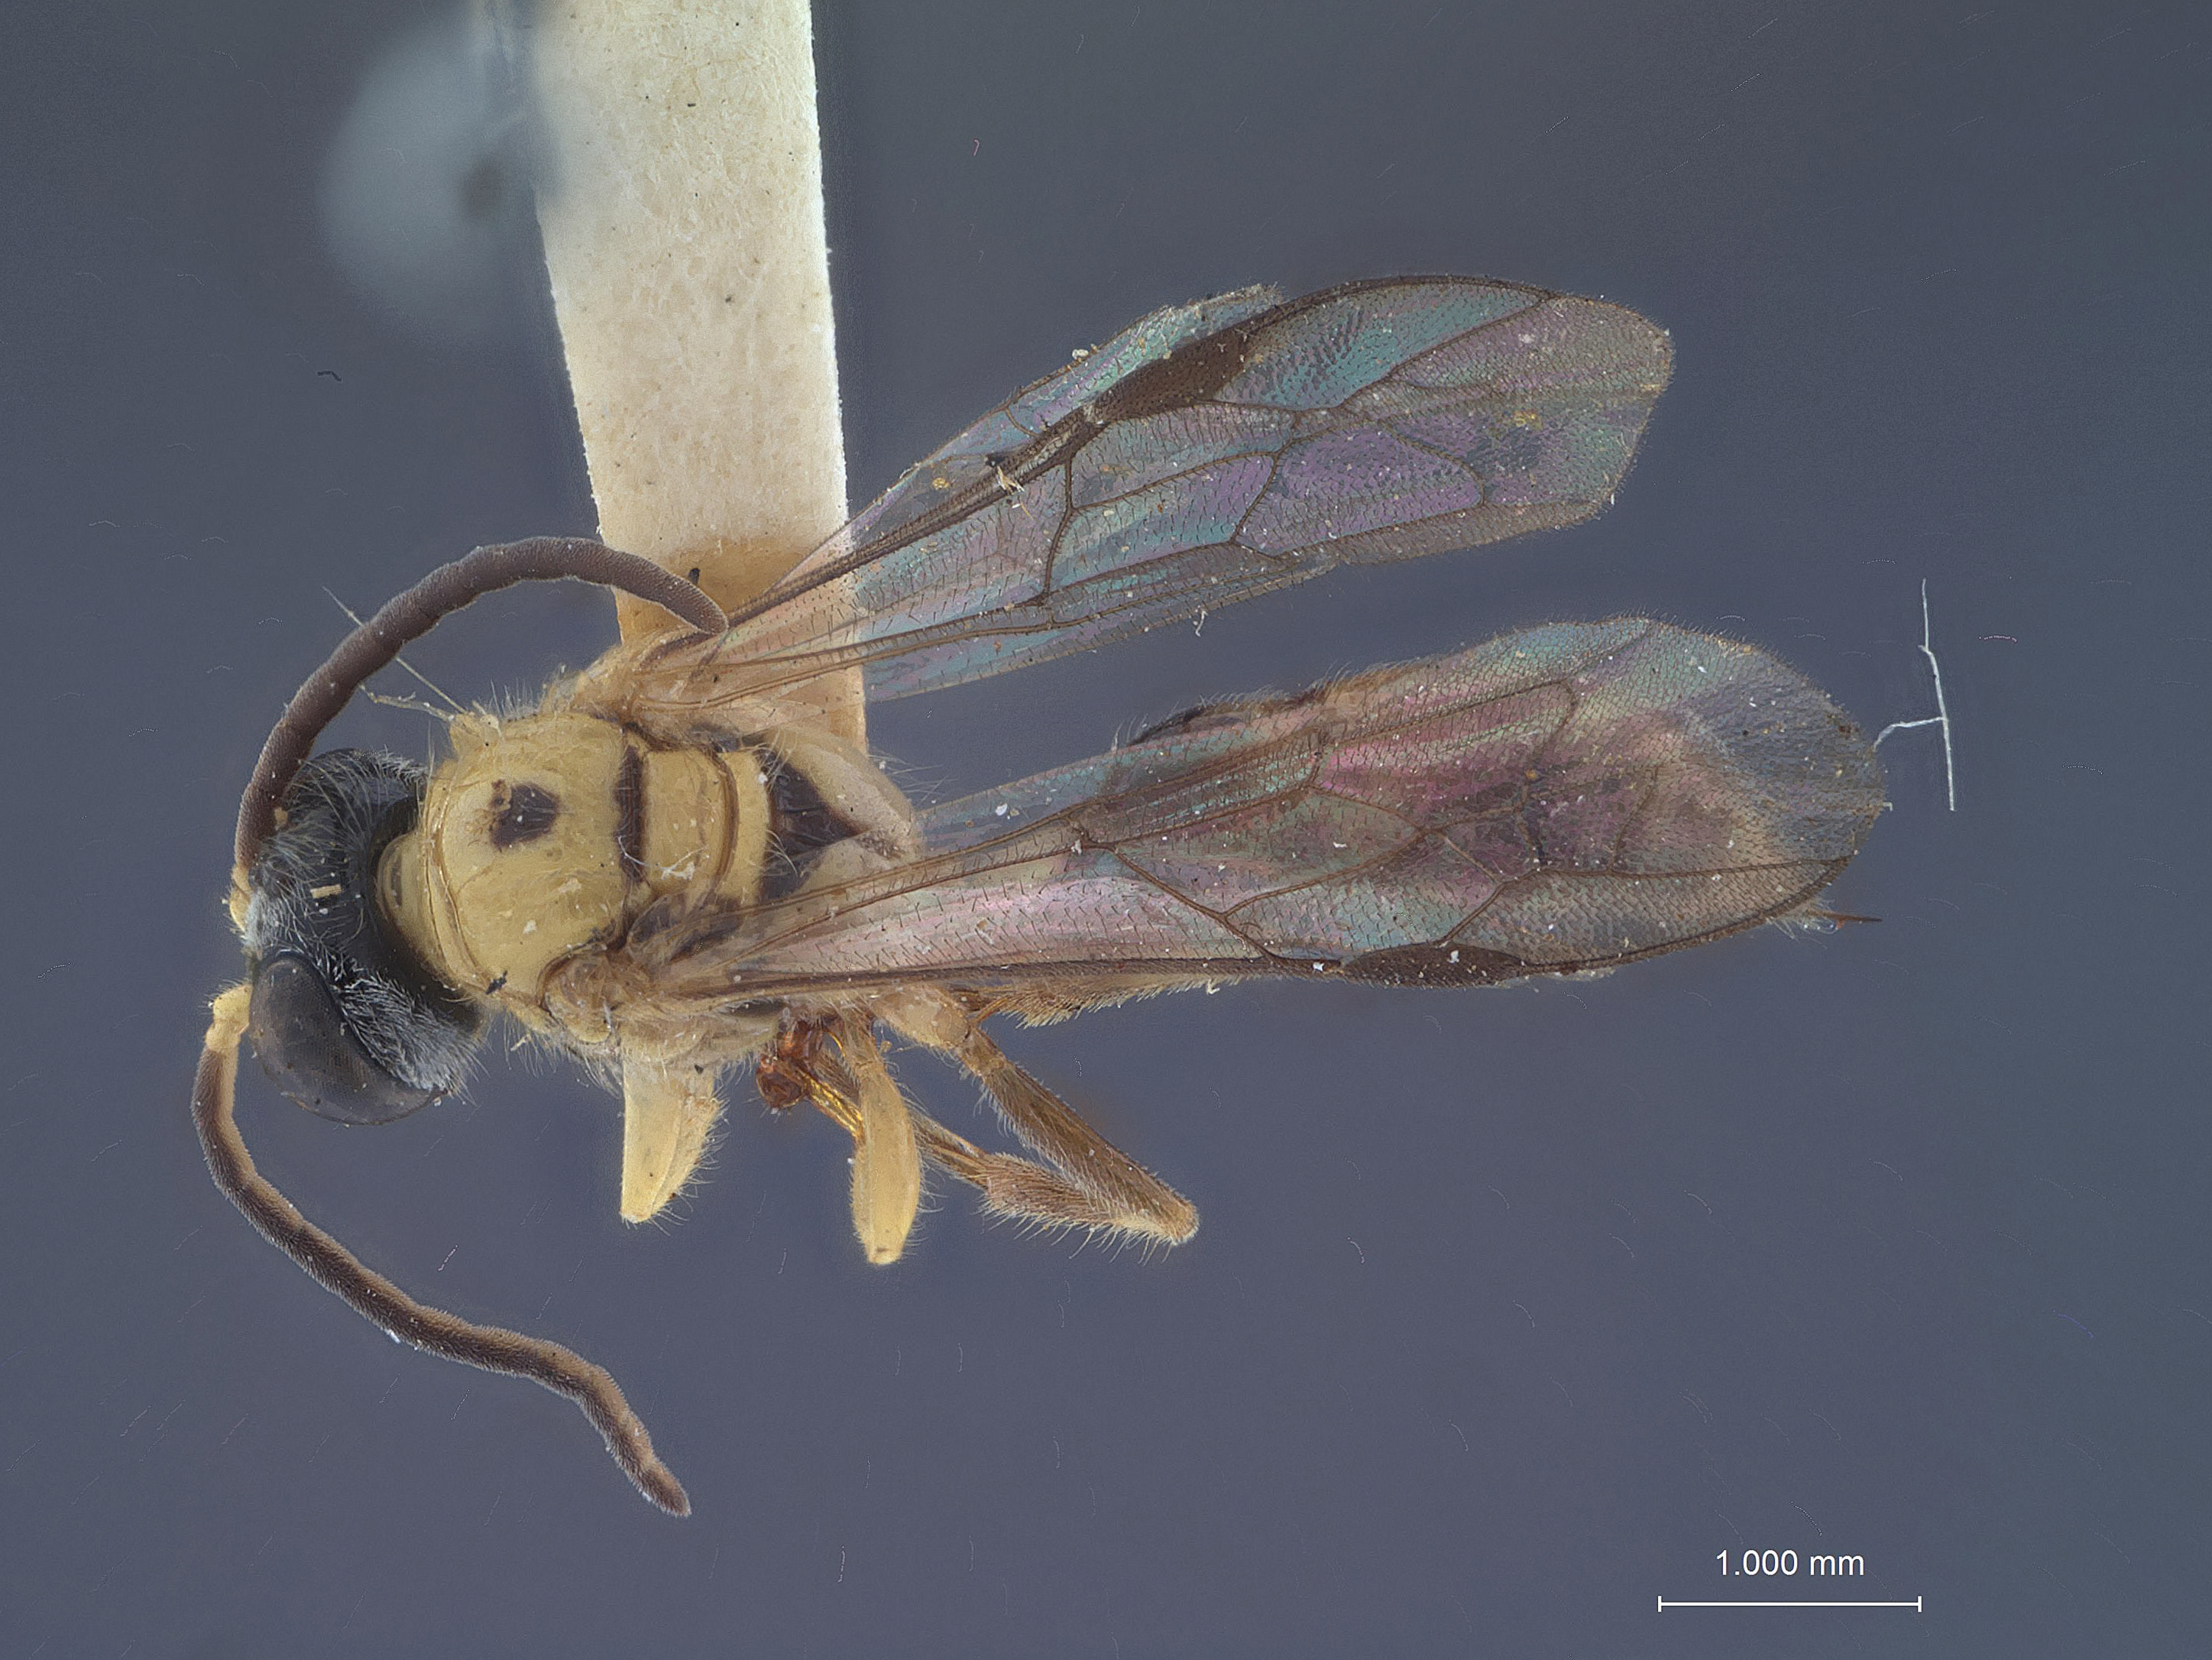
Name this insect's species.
Diodontus sandakensis
